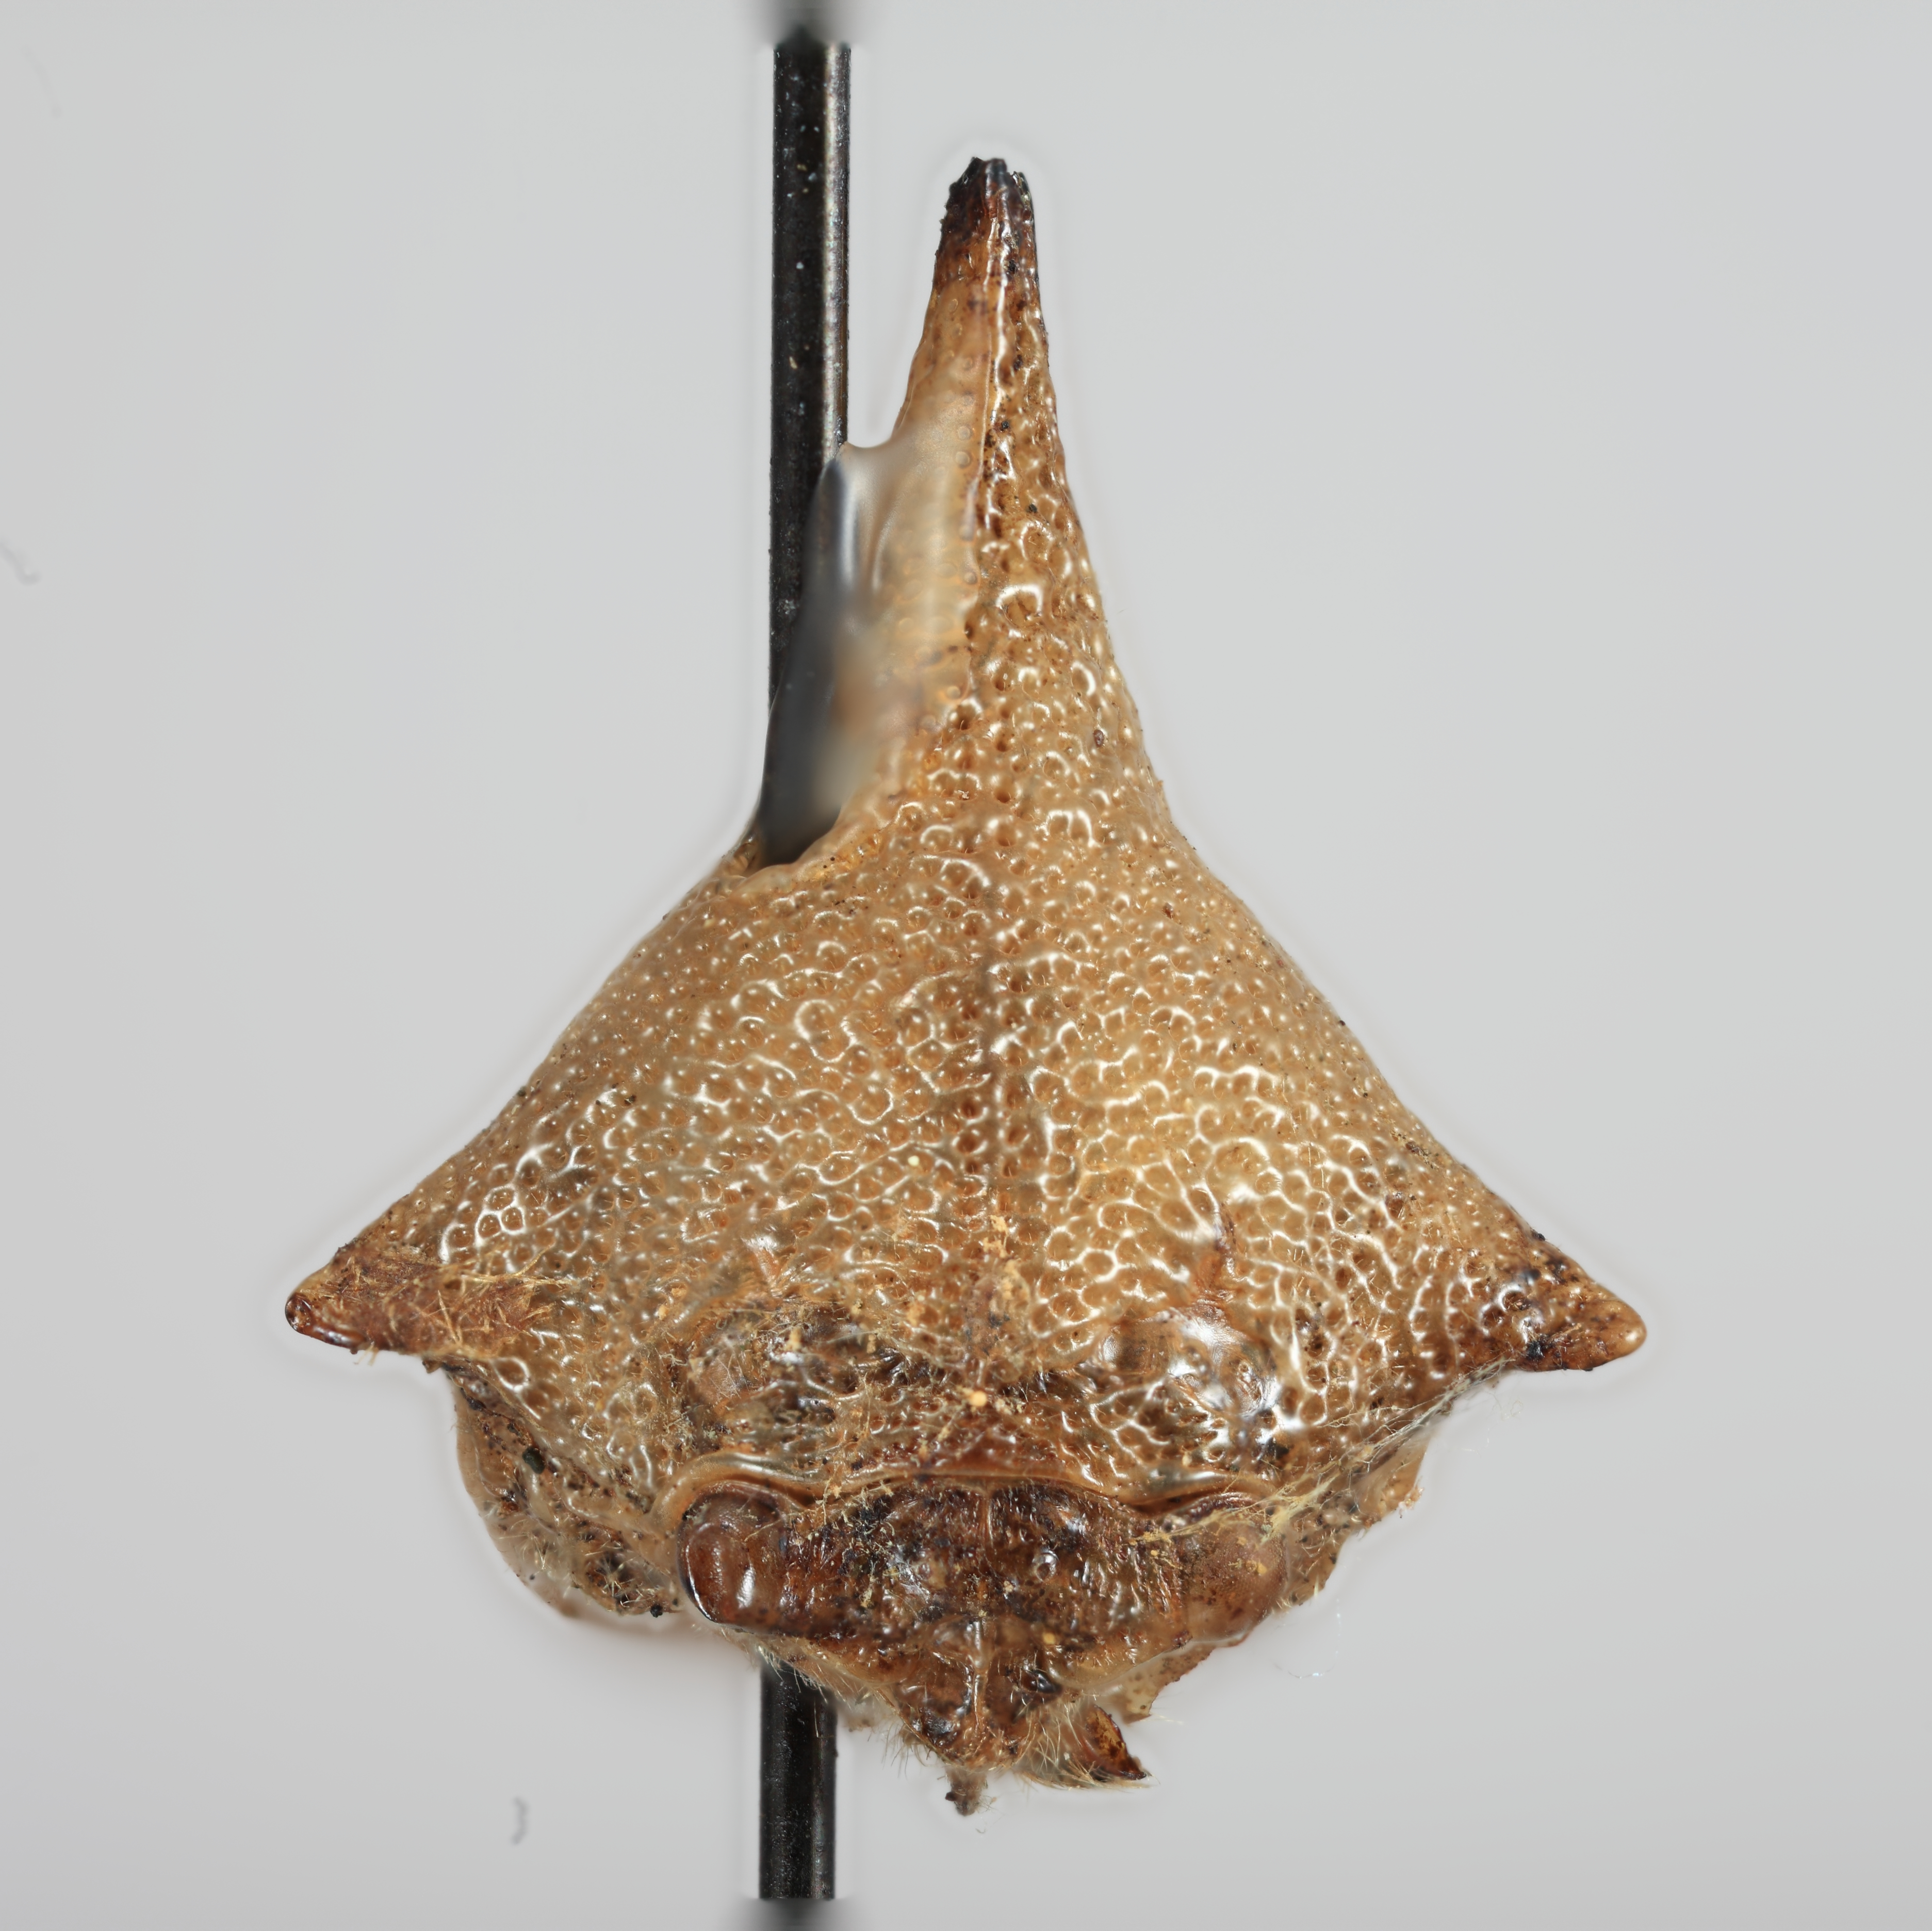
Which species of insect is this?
Umbonia immaculata
